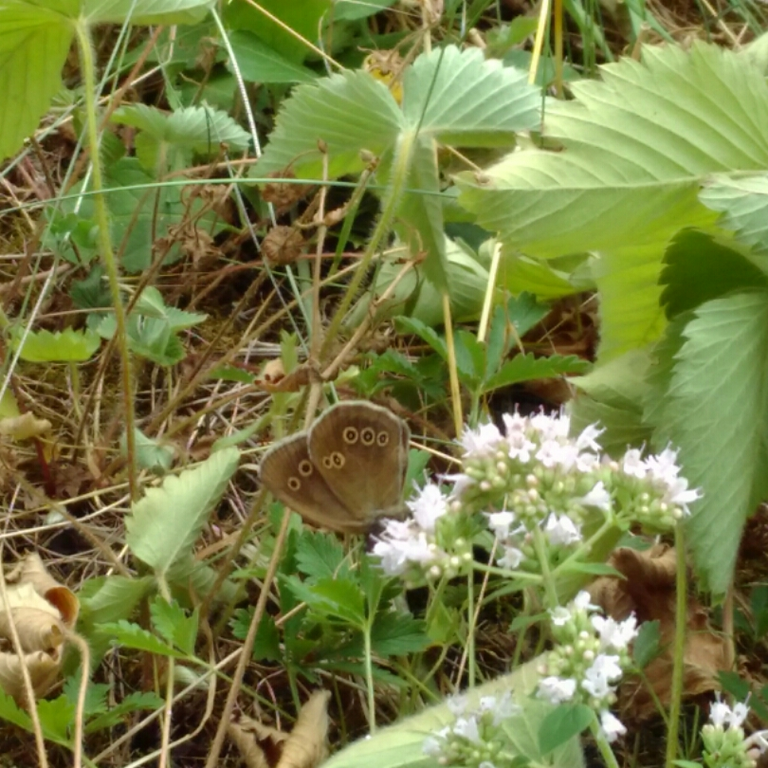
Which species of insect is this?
Aphantopus hyperantus
